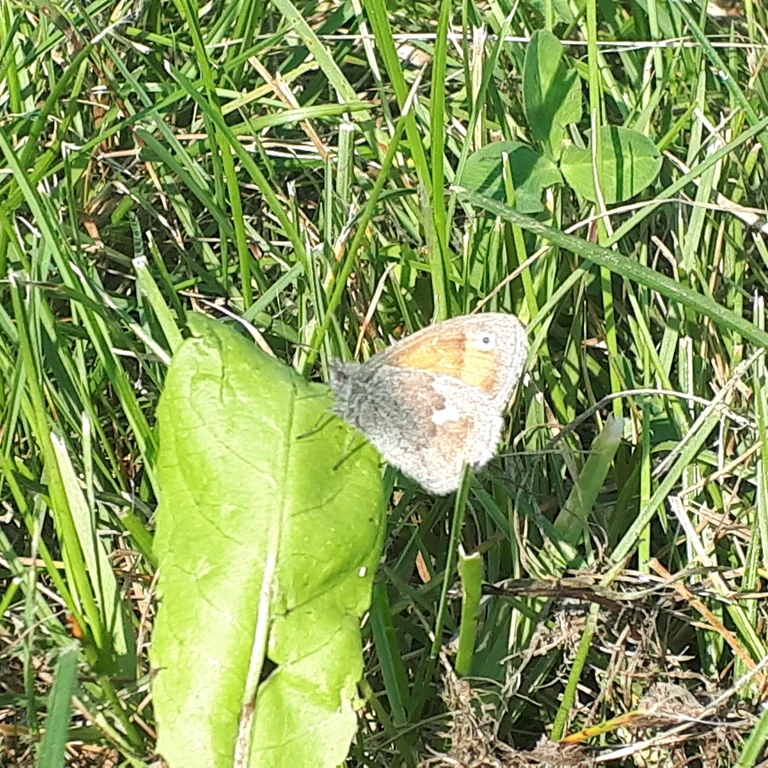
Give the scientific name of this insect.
Coenonympha pamphilus
